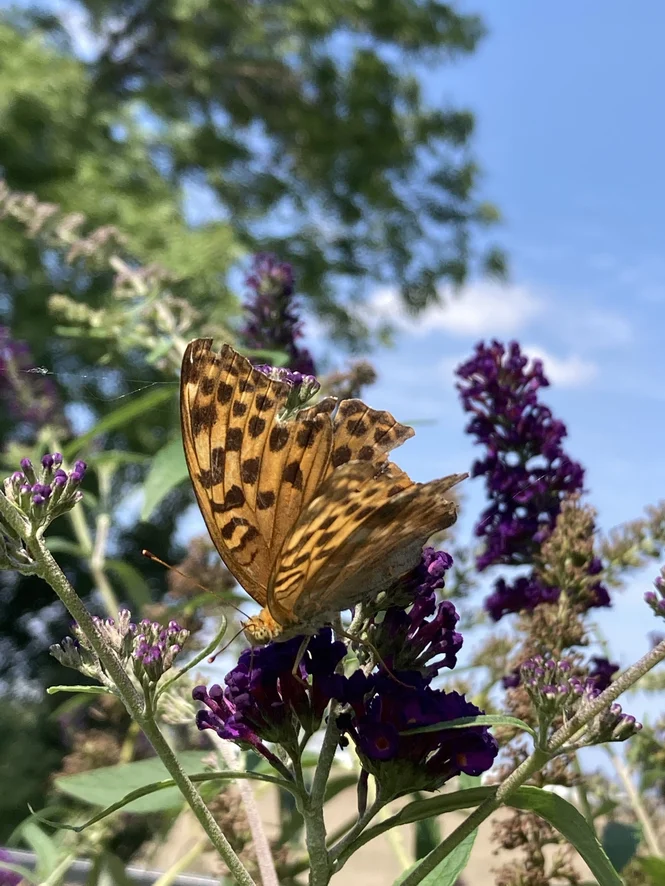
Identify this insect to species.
Argynnis paphia
